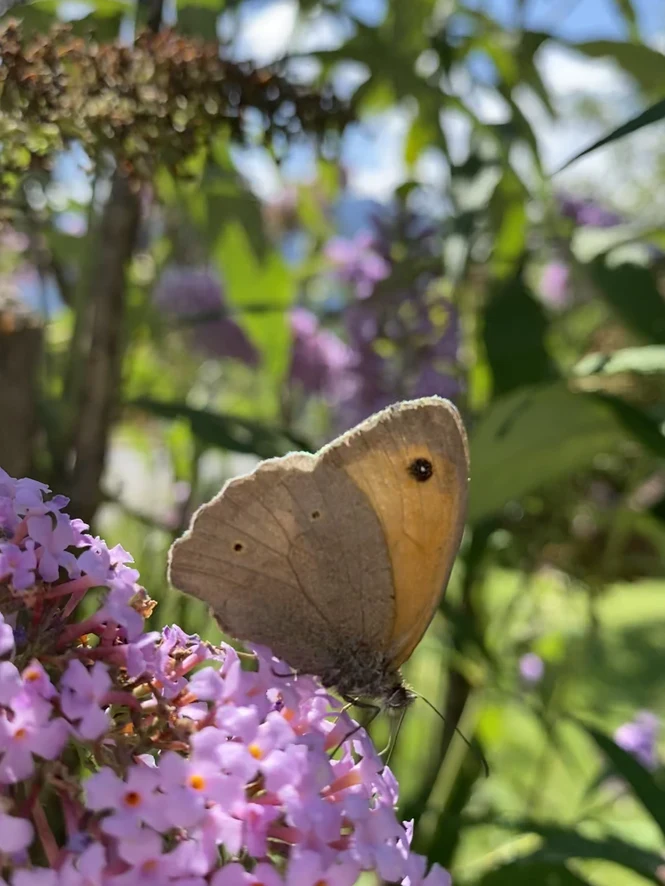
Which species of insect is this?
Maniola jurtina
